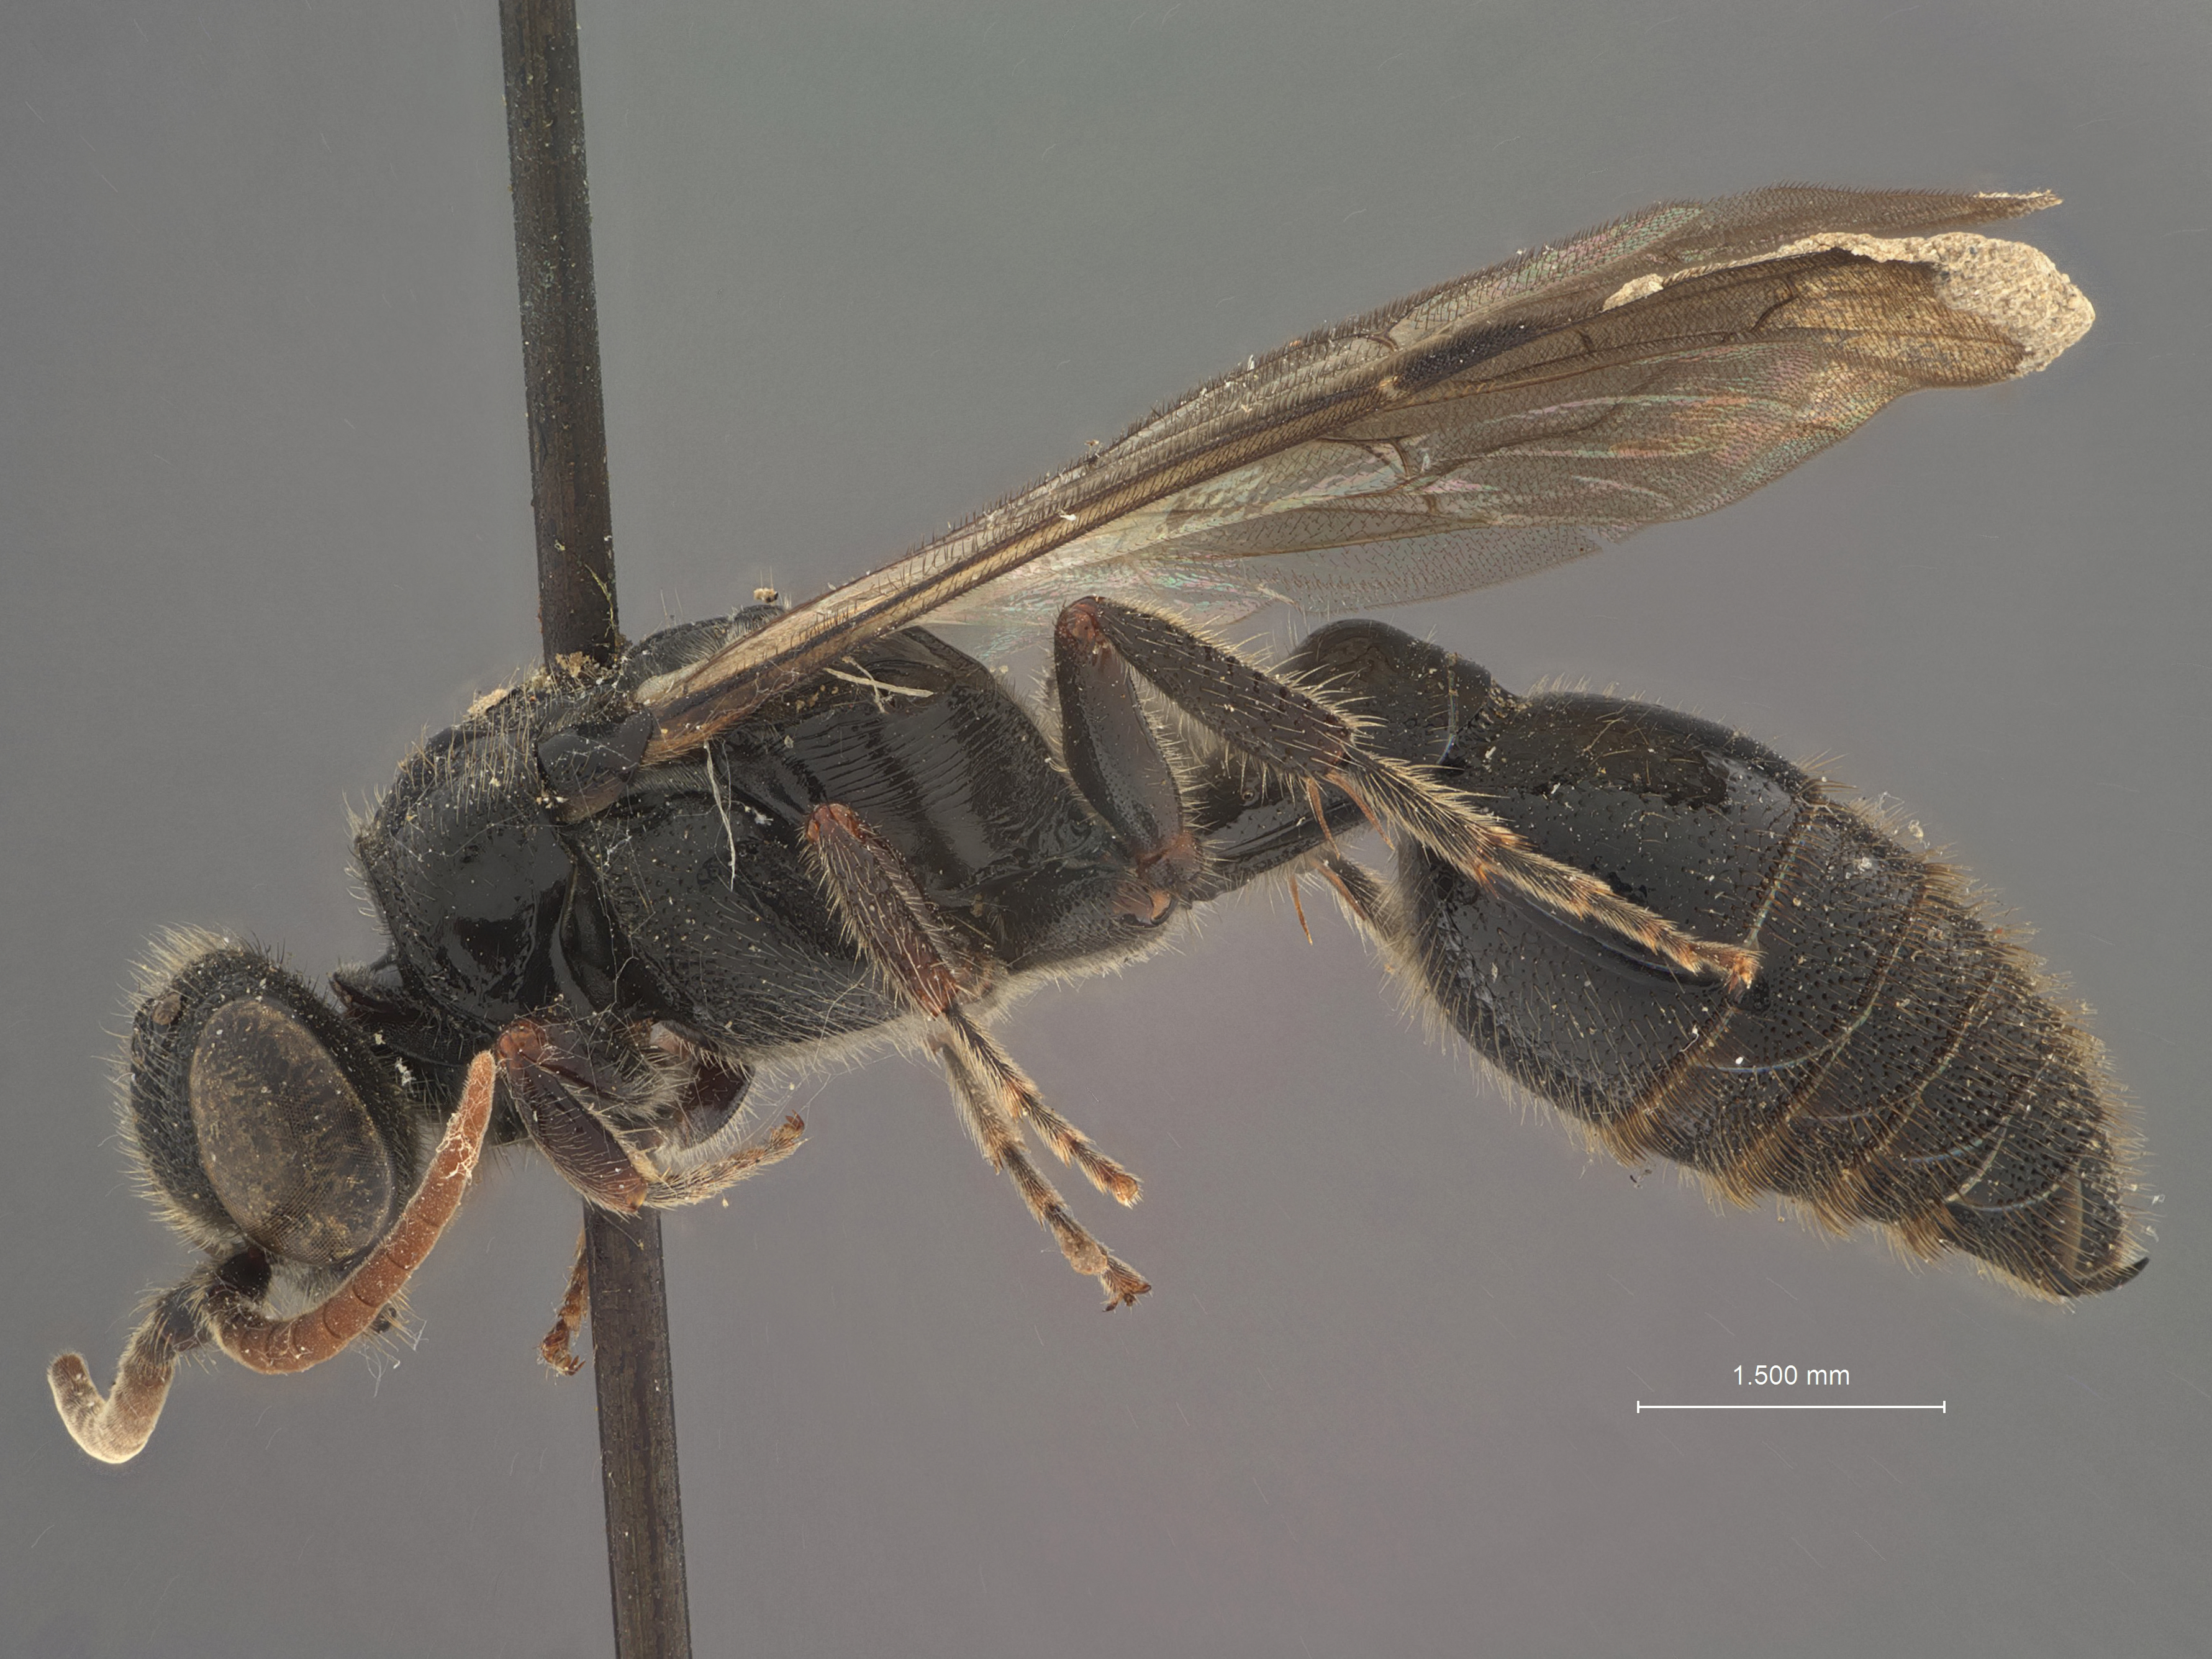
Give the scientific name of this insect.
Tiphia cilicincta
